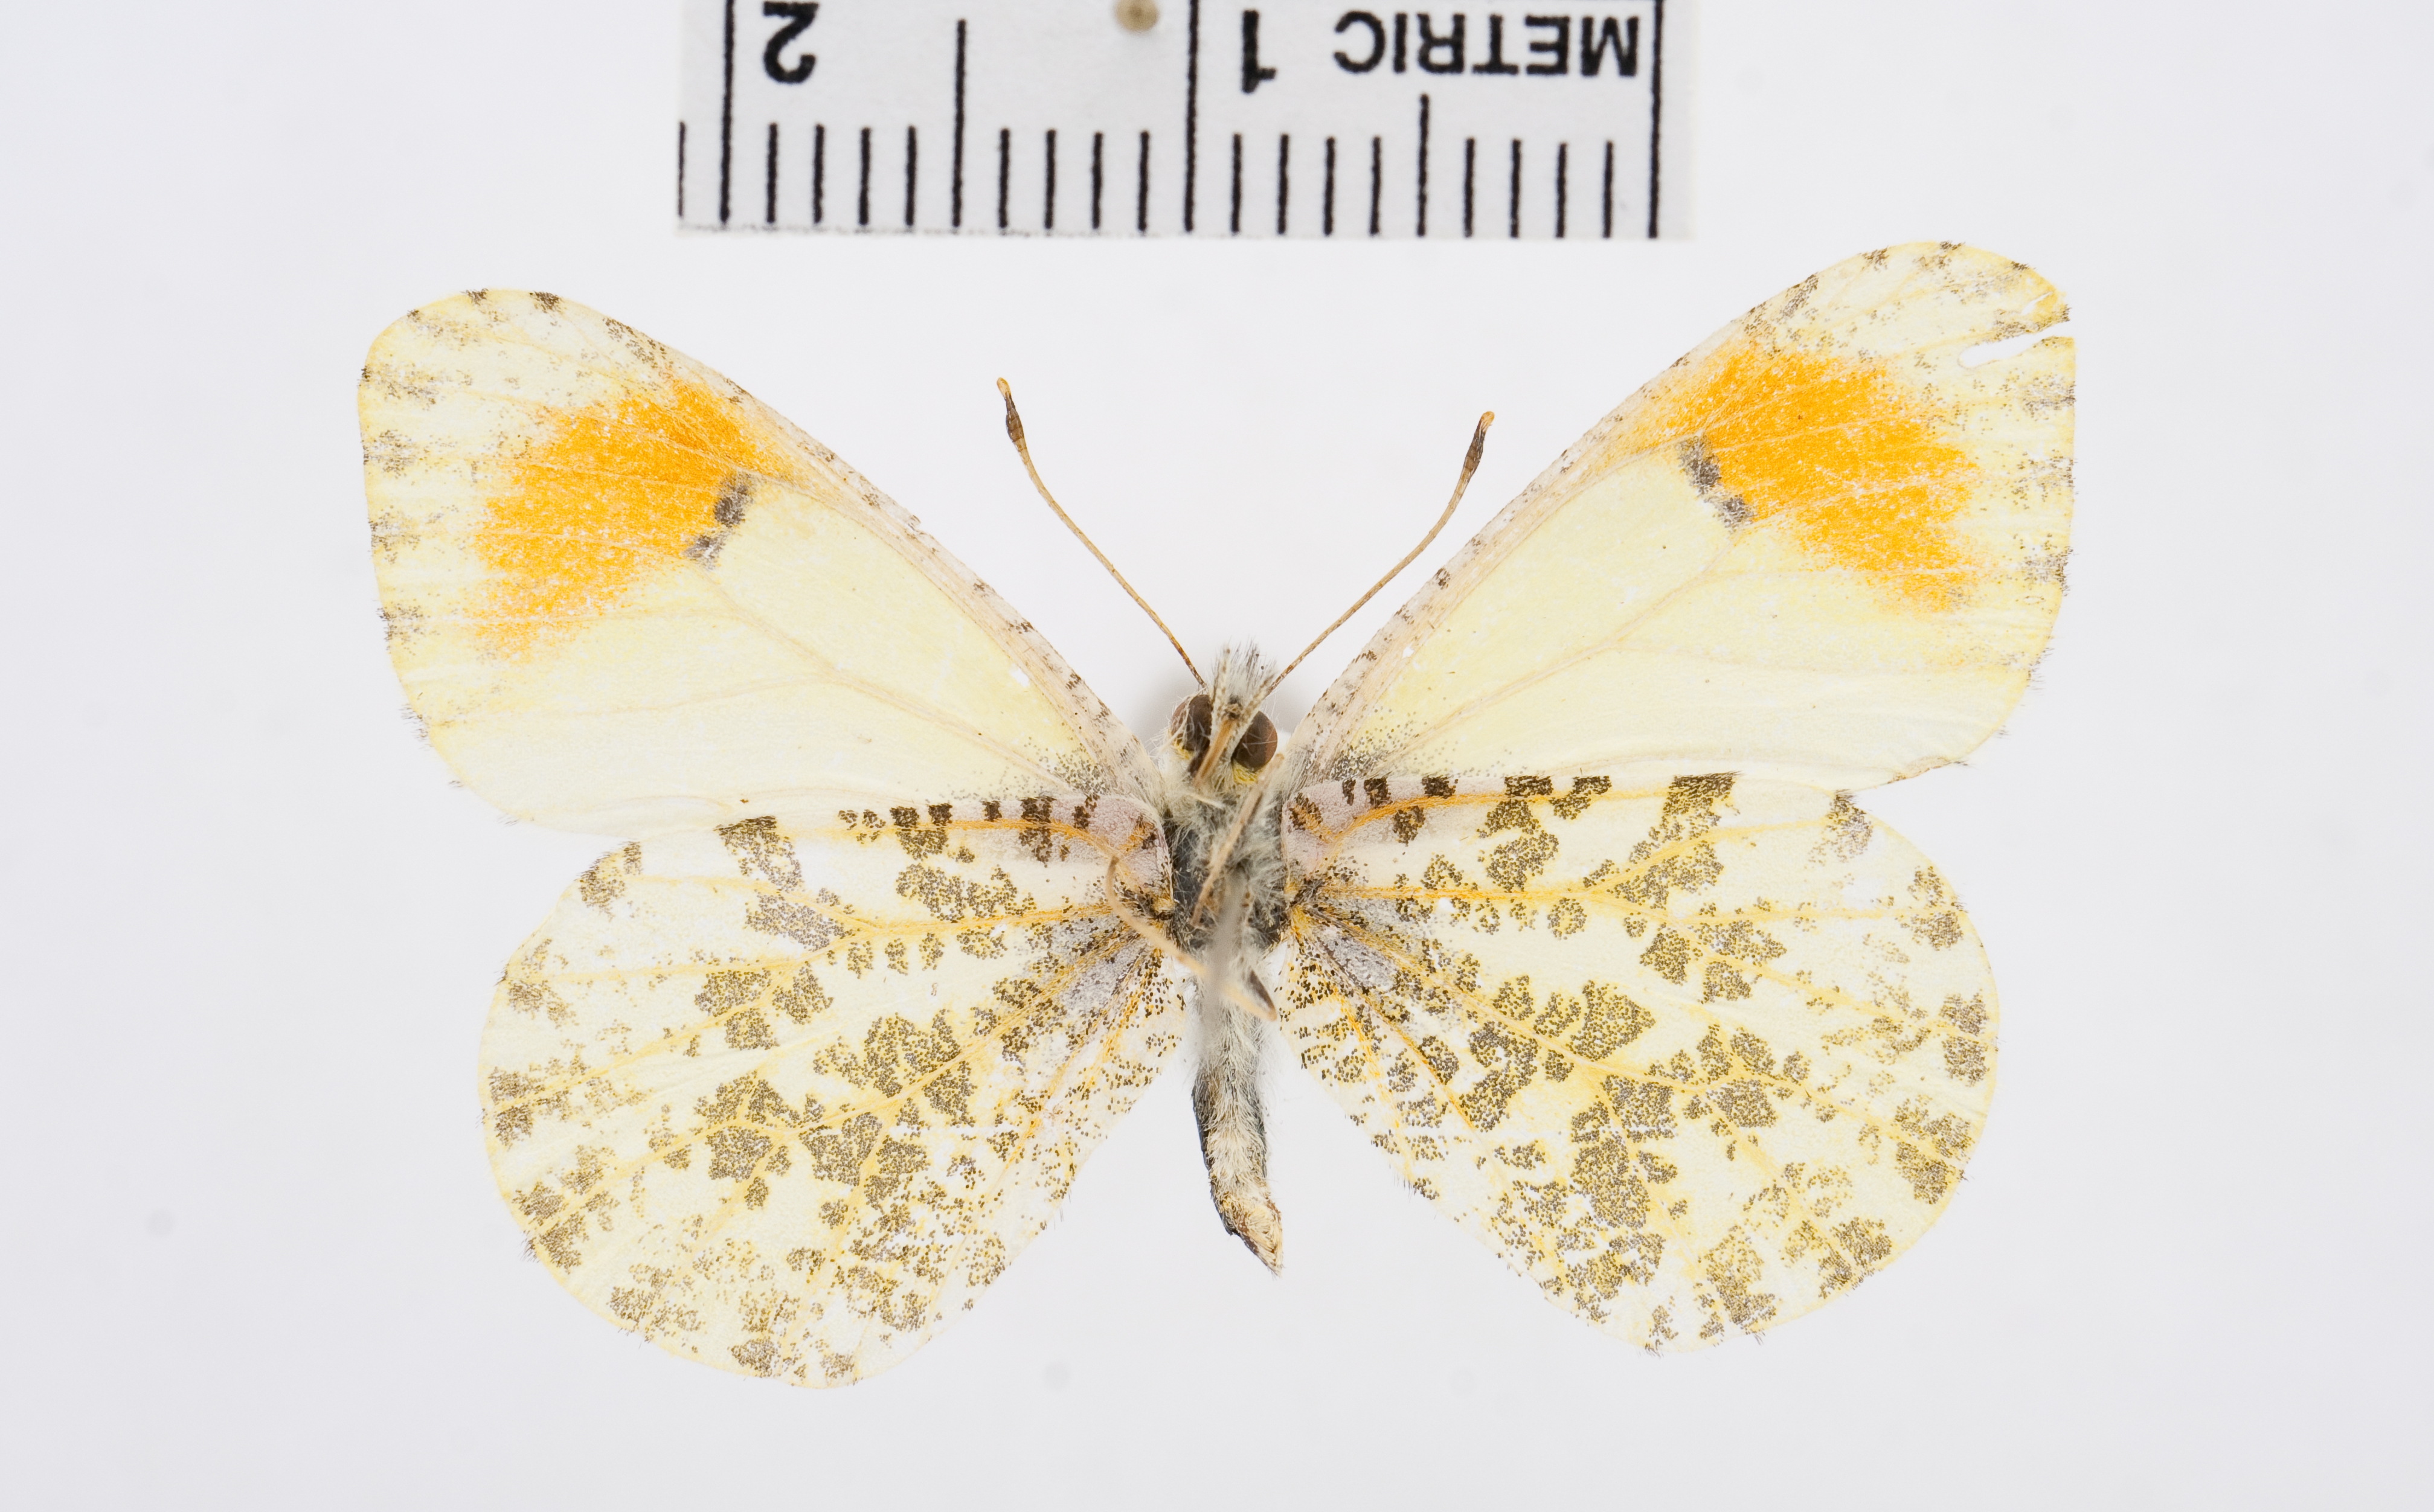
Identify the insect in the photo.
Anthocharis sara
